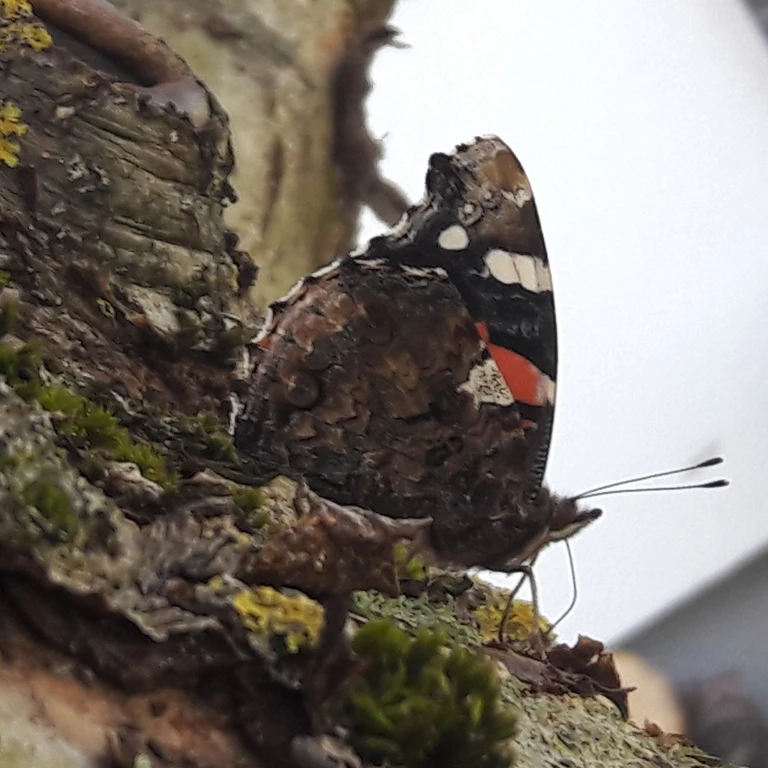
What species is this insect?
Vanessa atalanta
